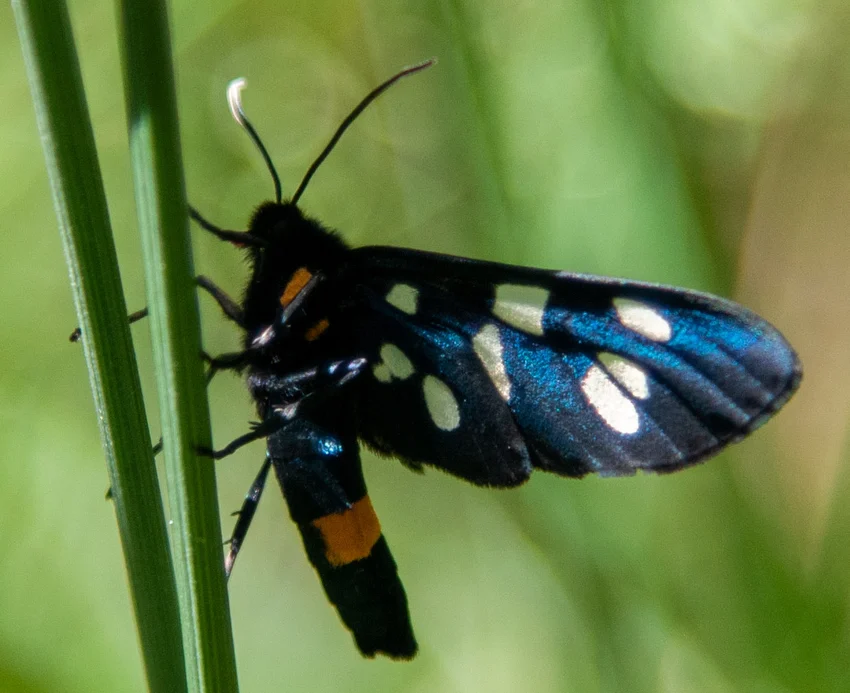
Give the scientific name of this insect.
Amata phegea
